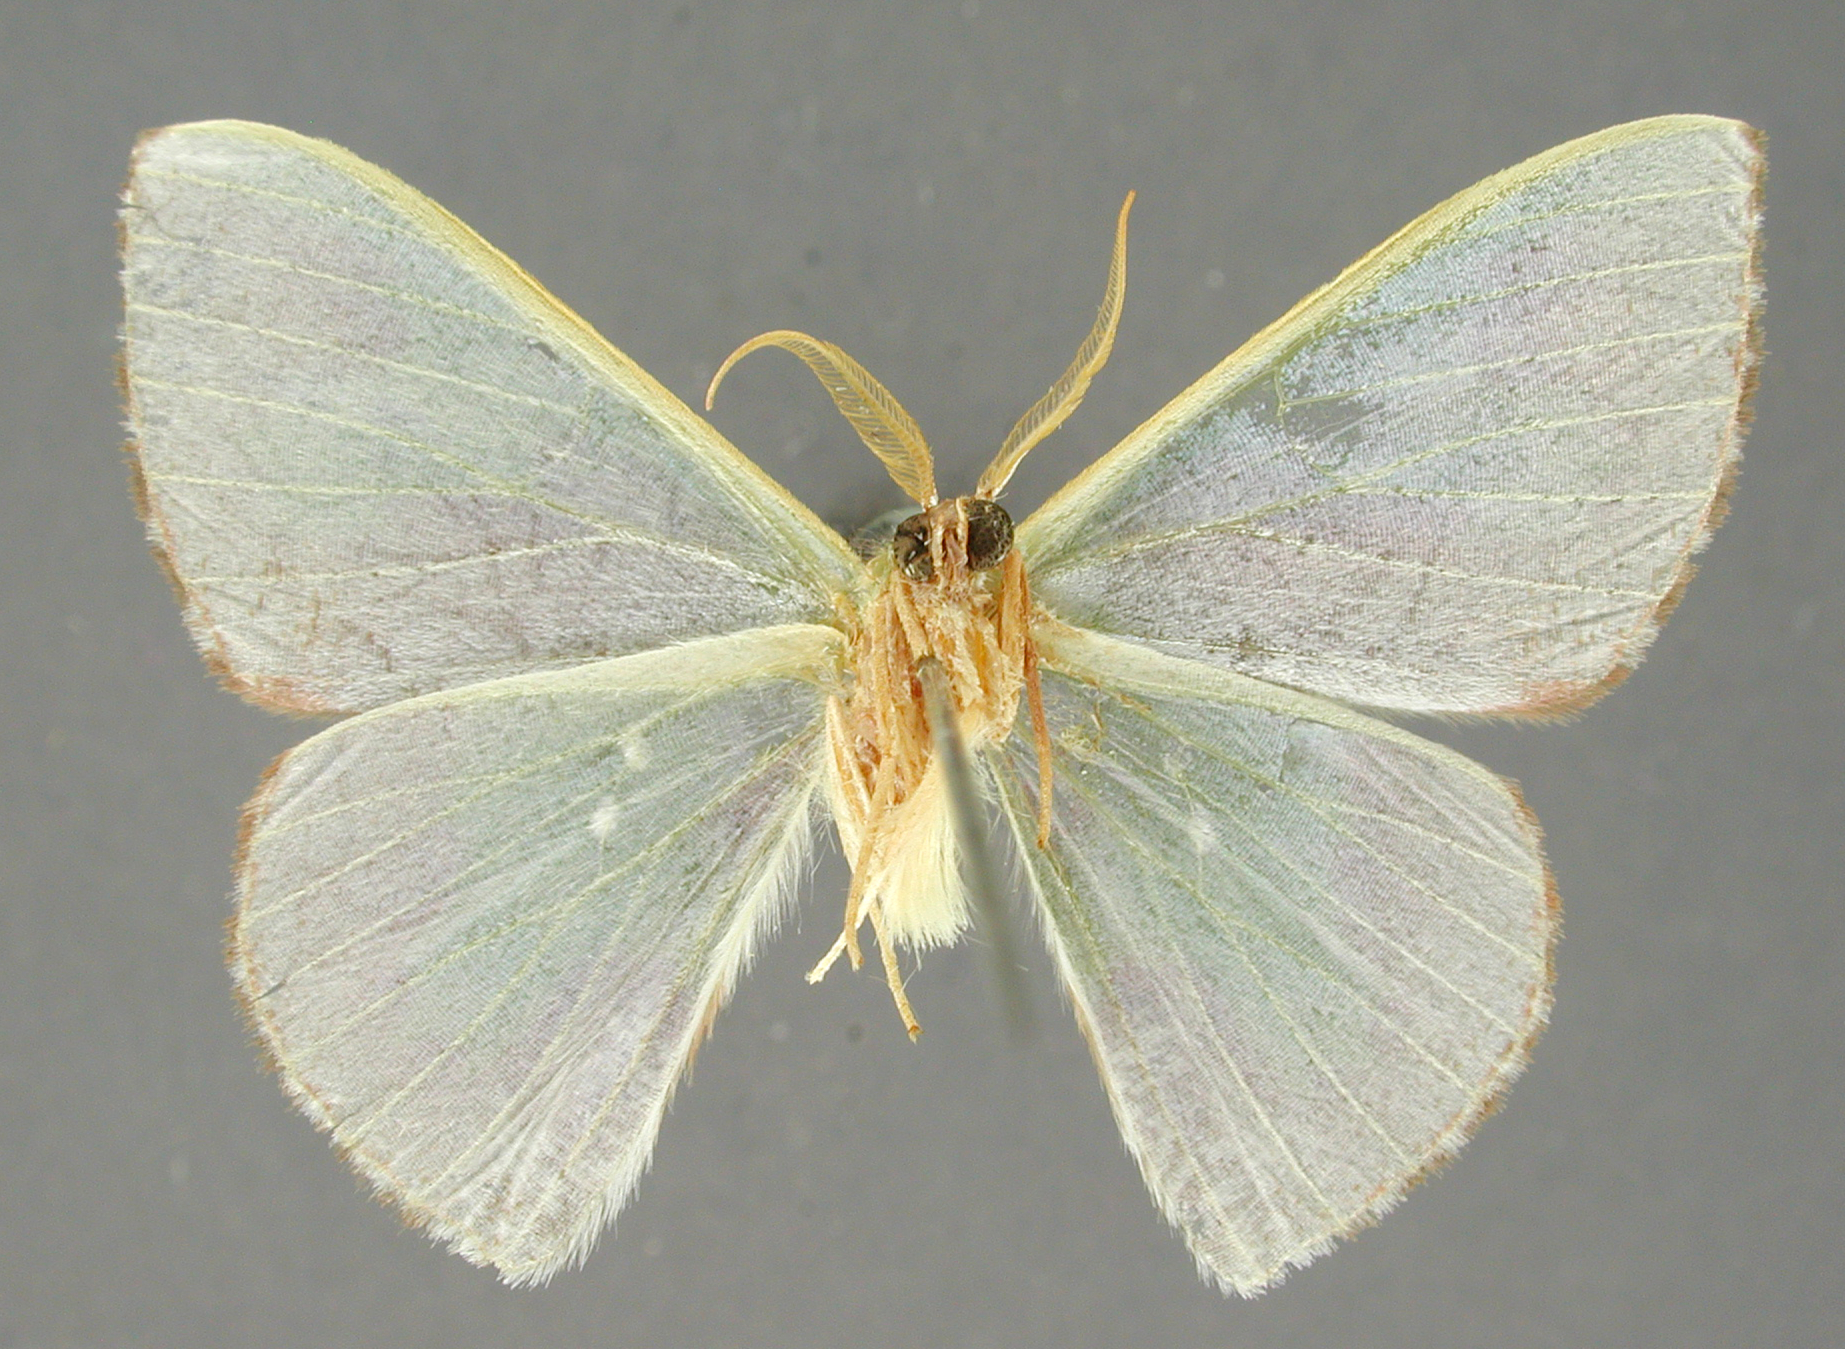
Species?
Racheolopha lilacina
